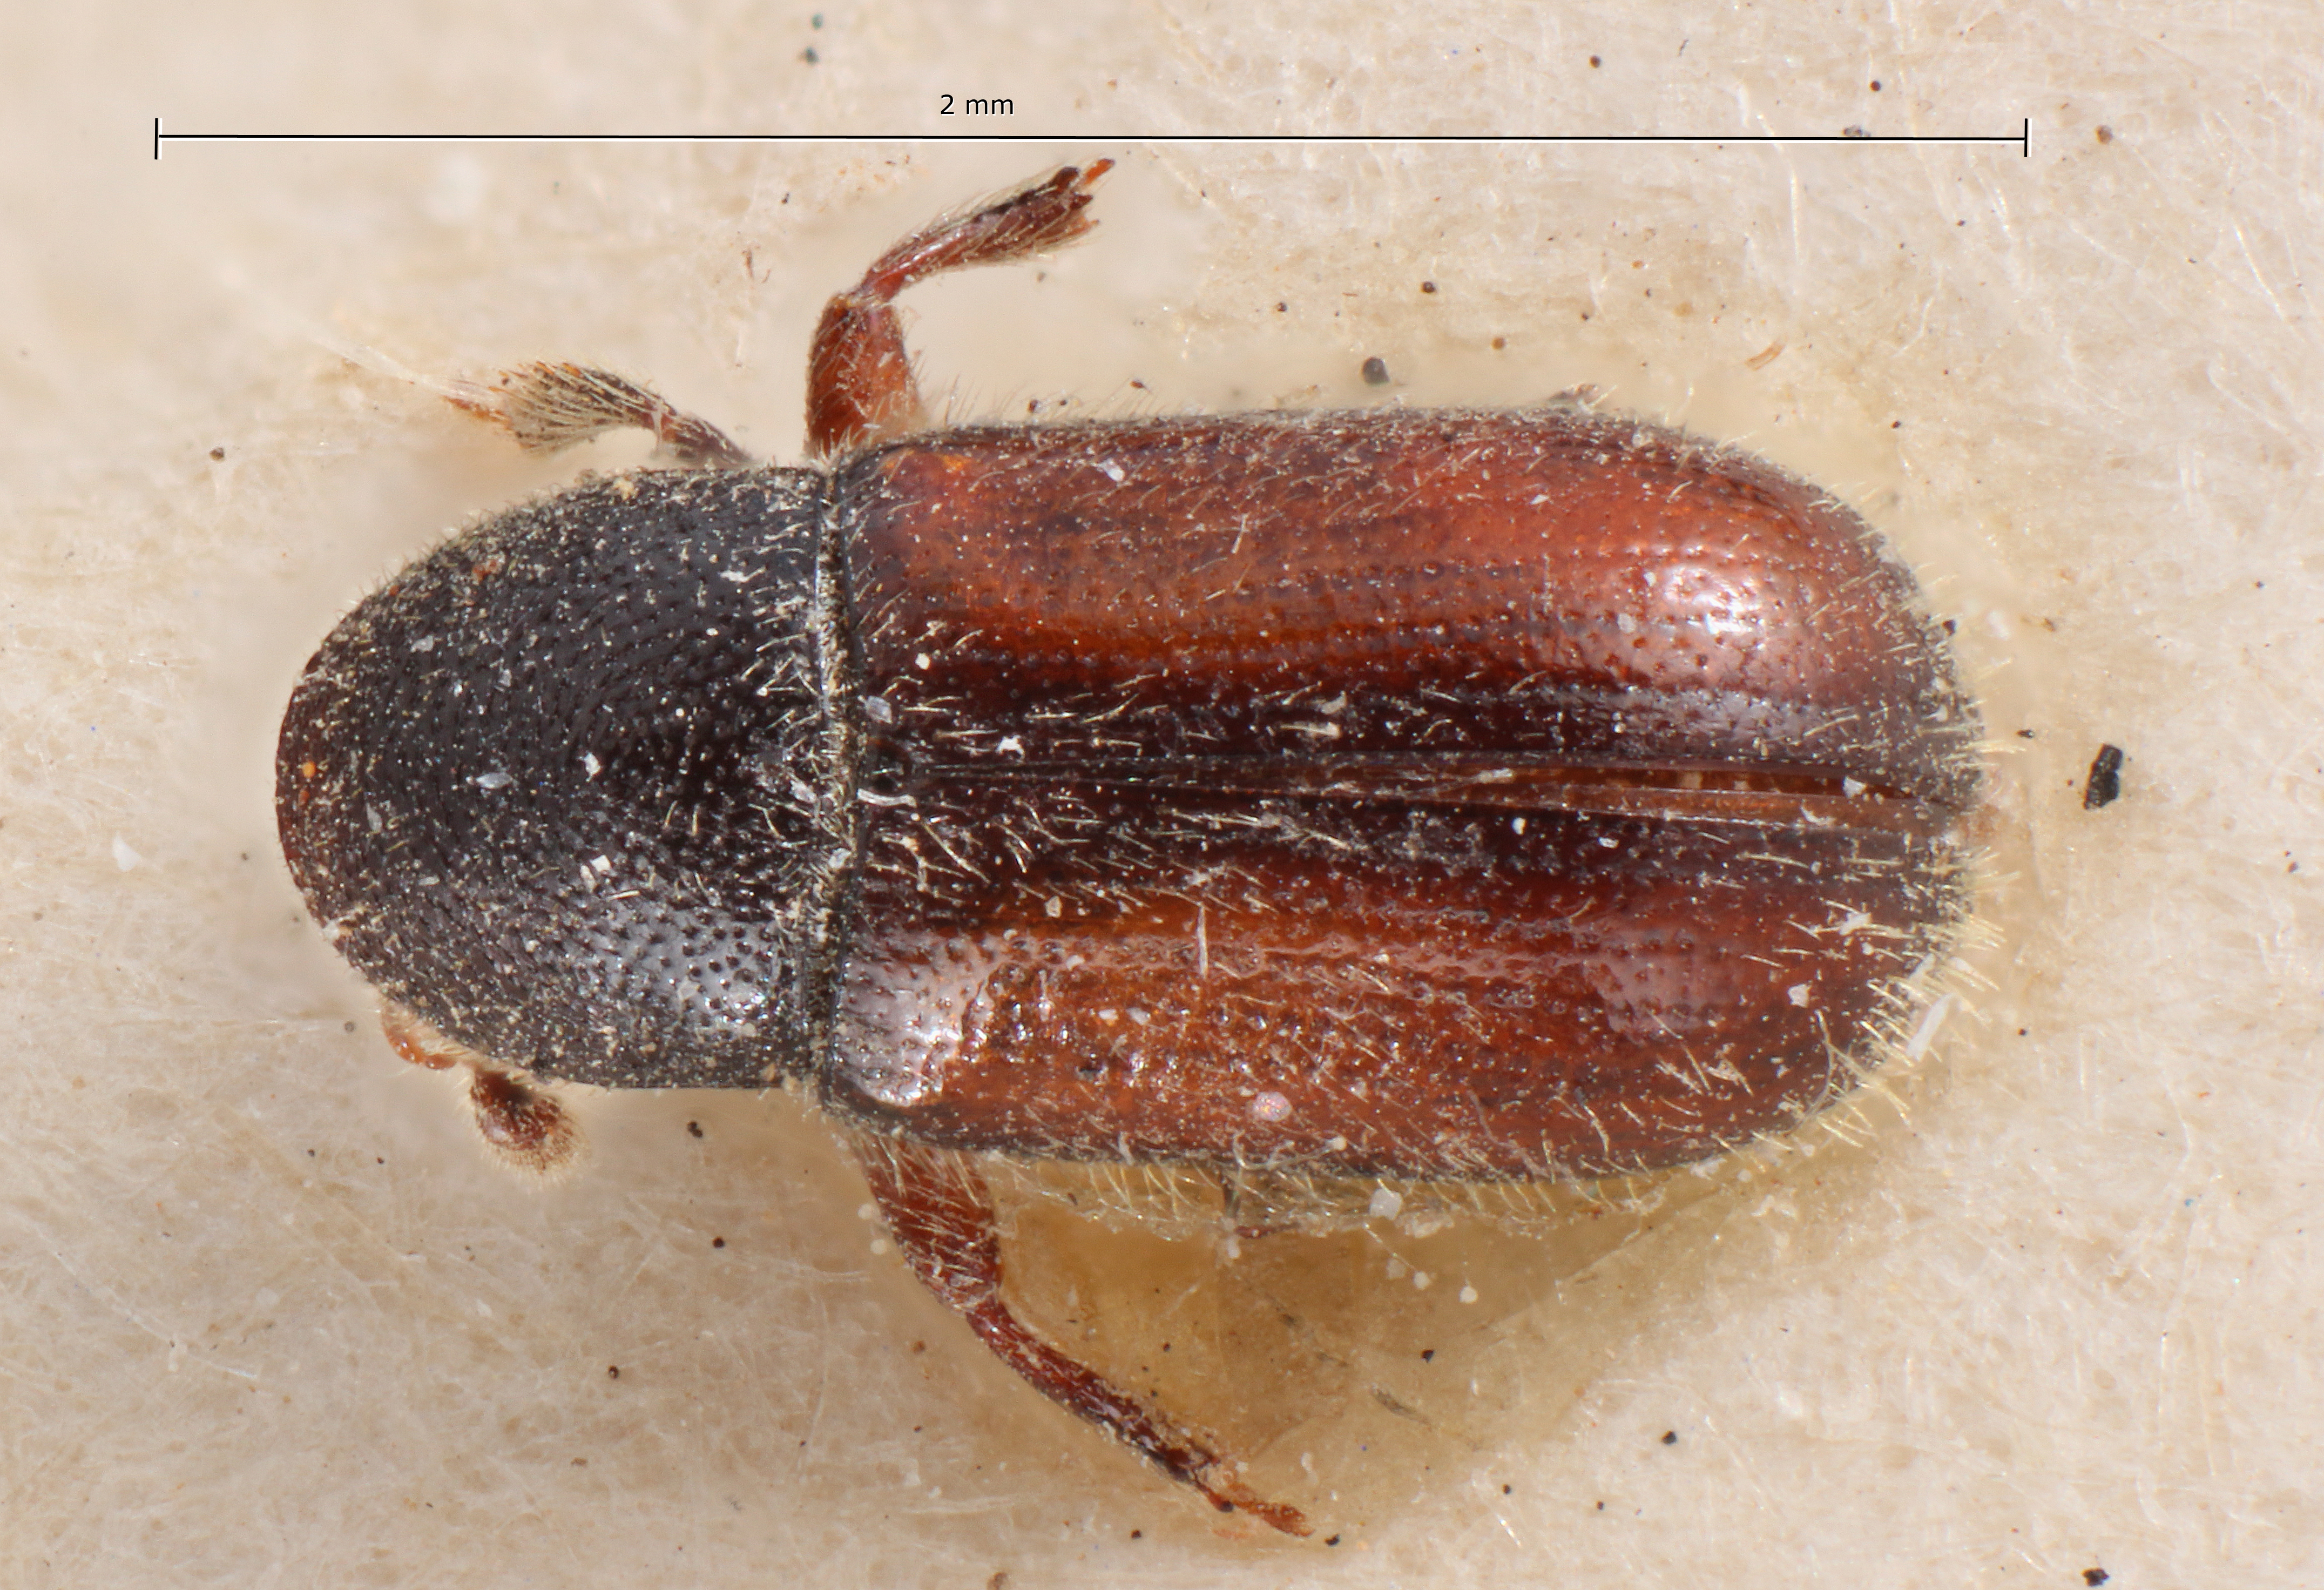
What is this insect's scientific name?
Hylocurosoma limbatum
